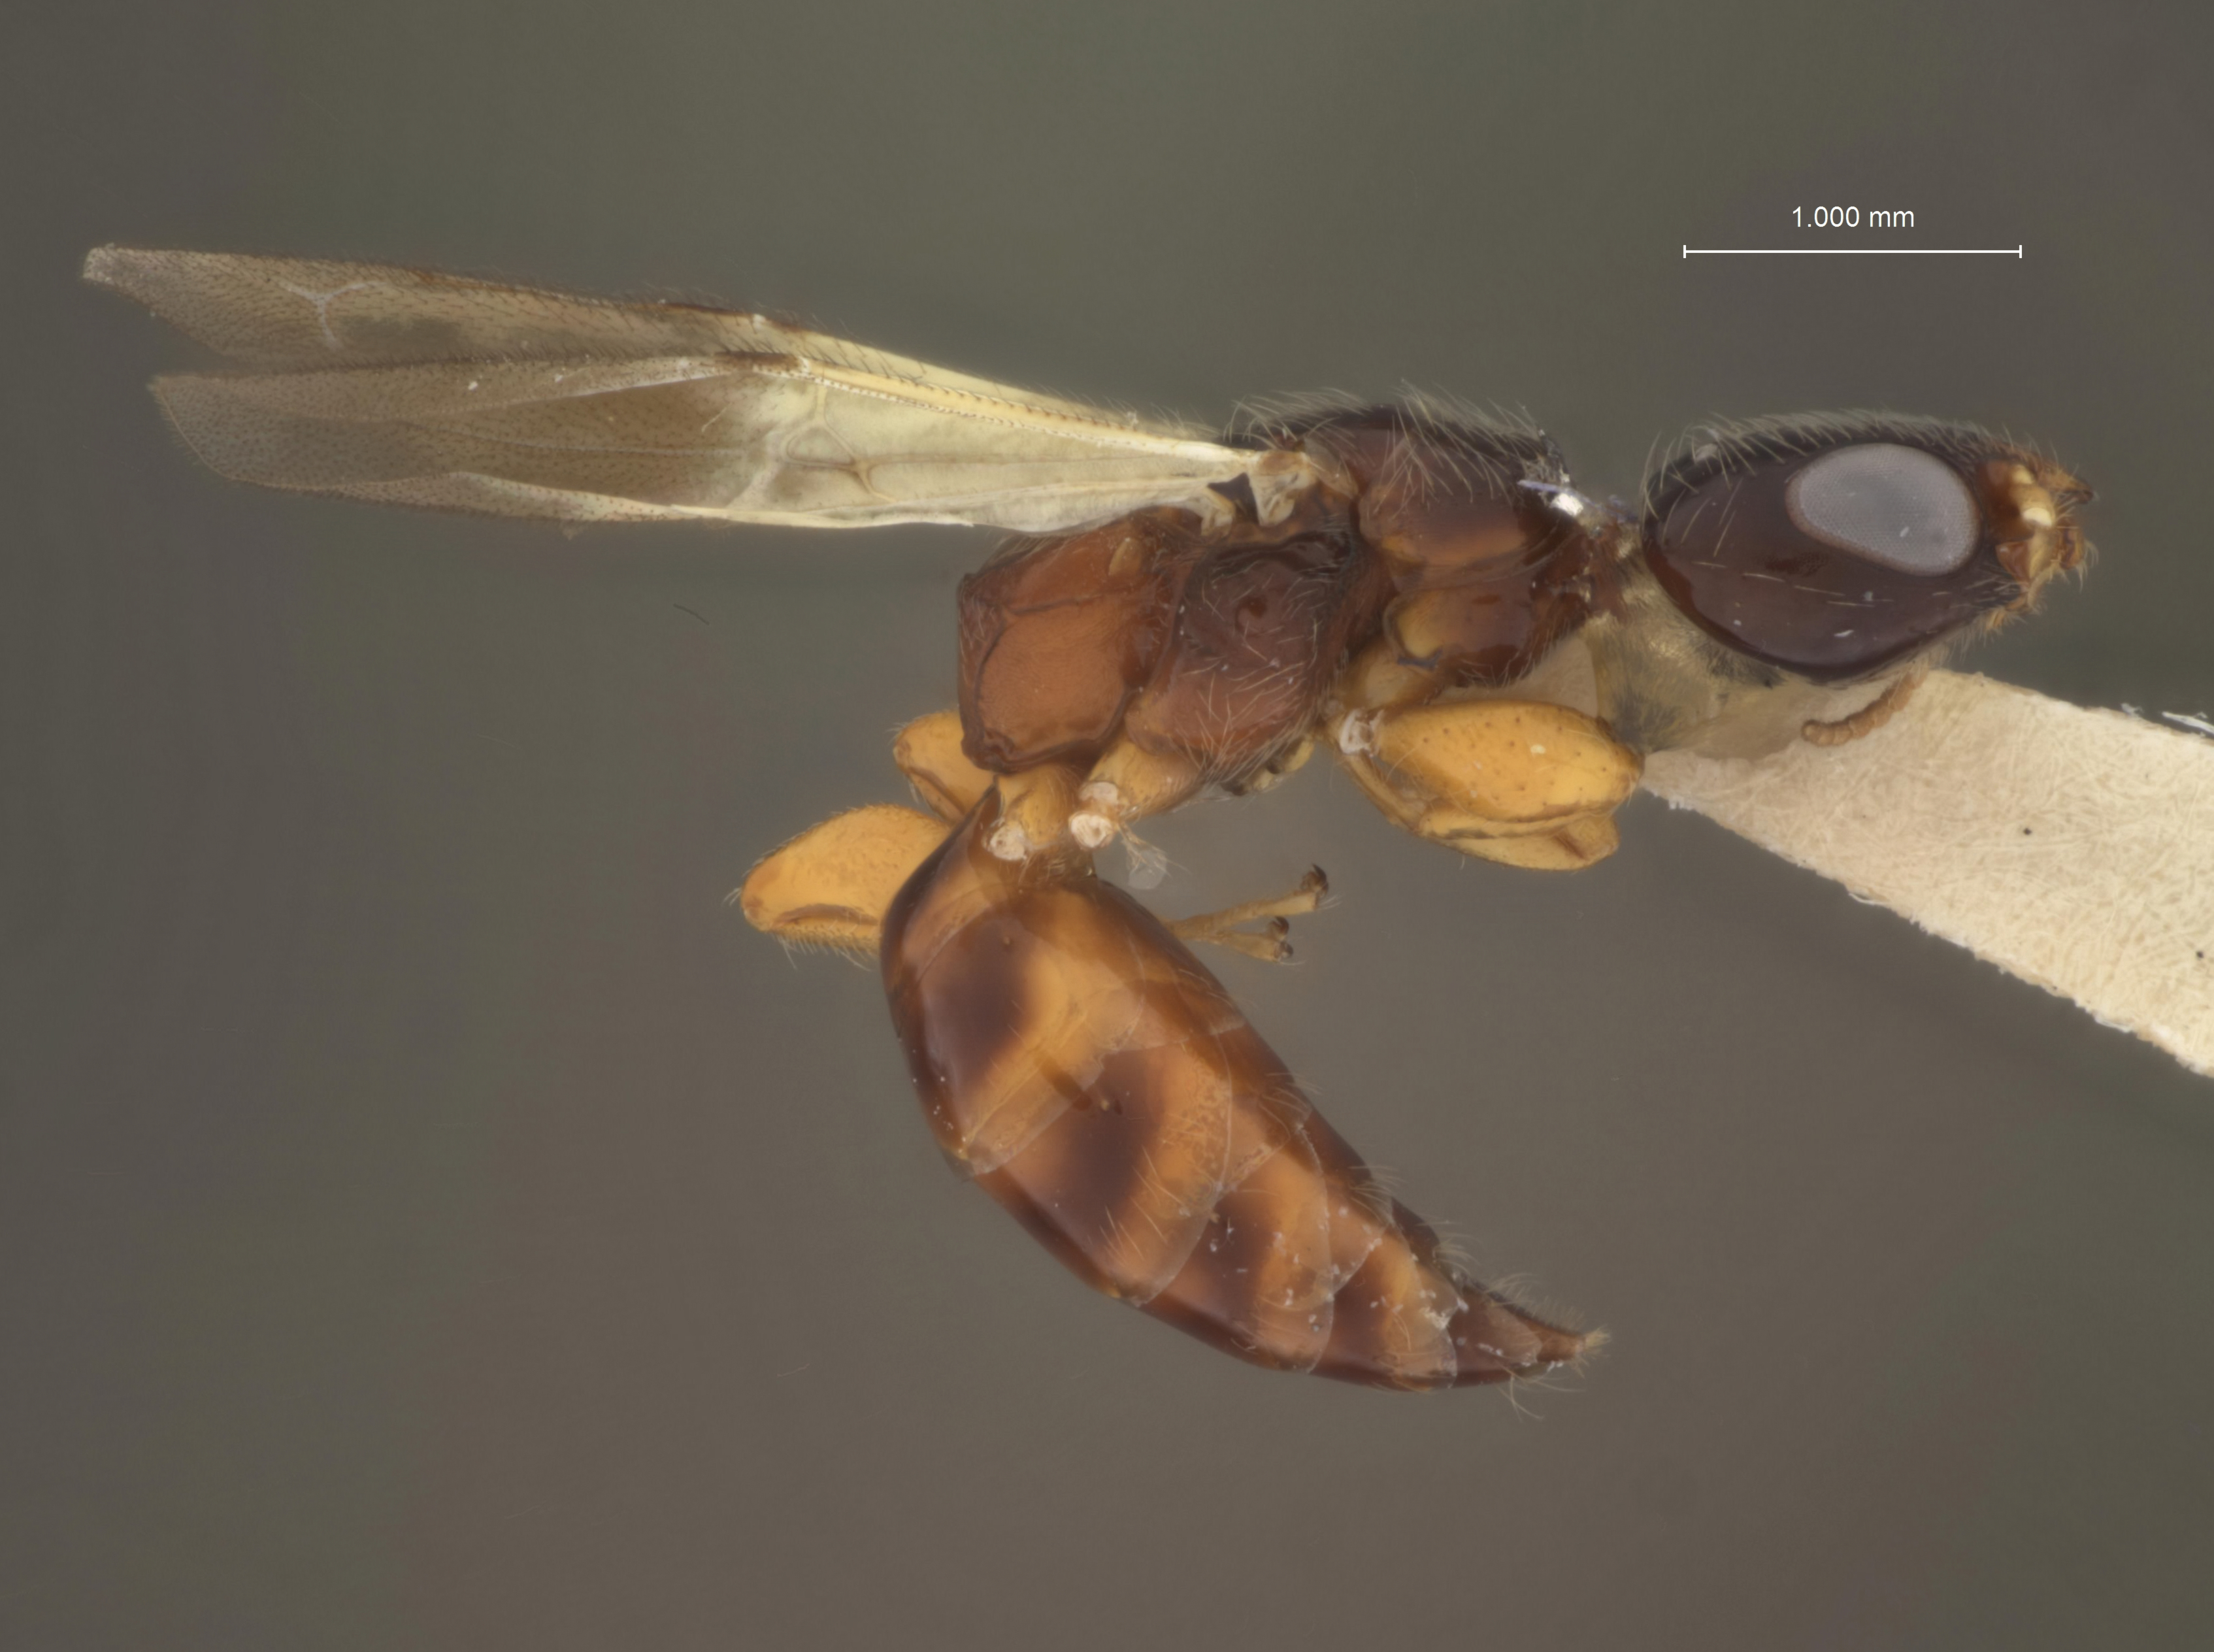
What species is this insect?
Prosierola variegata
